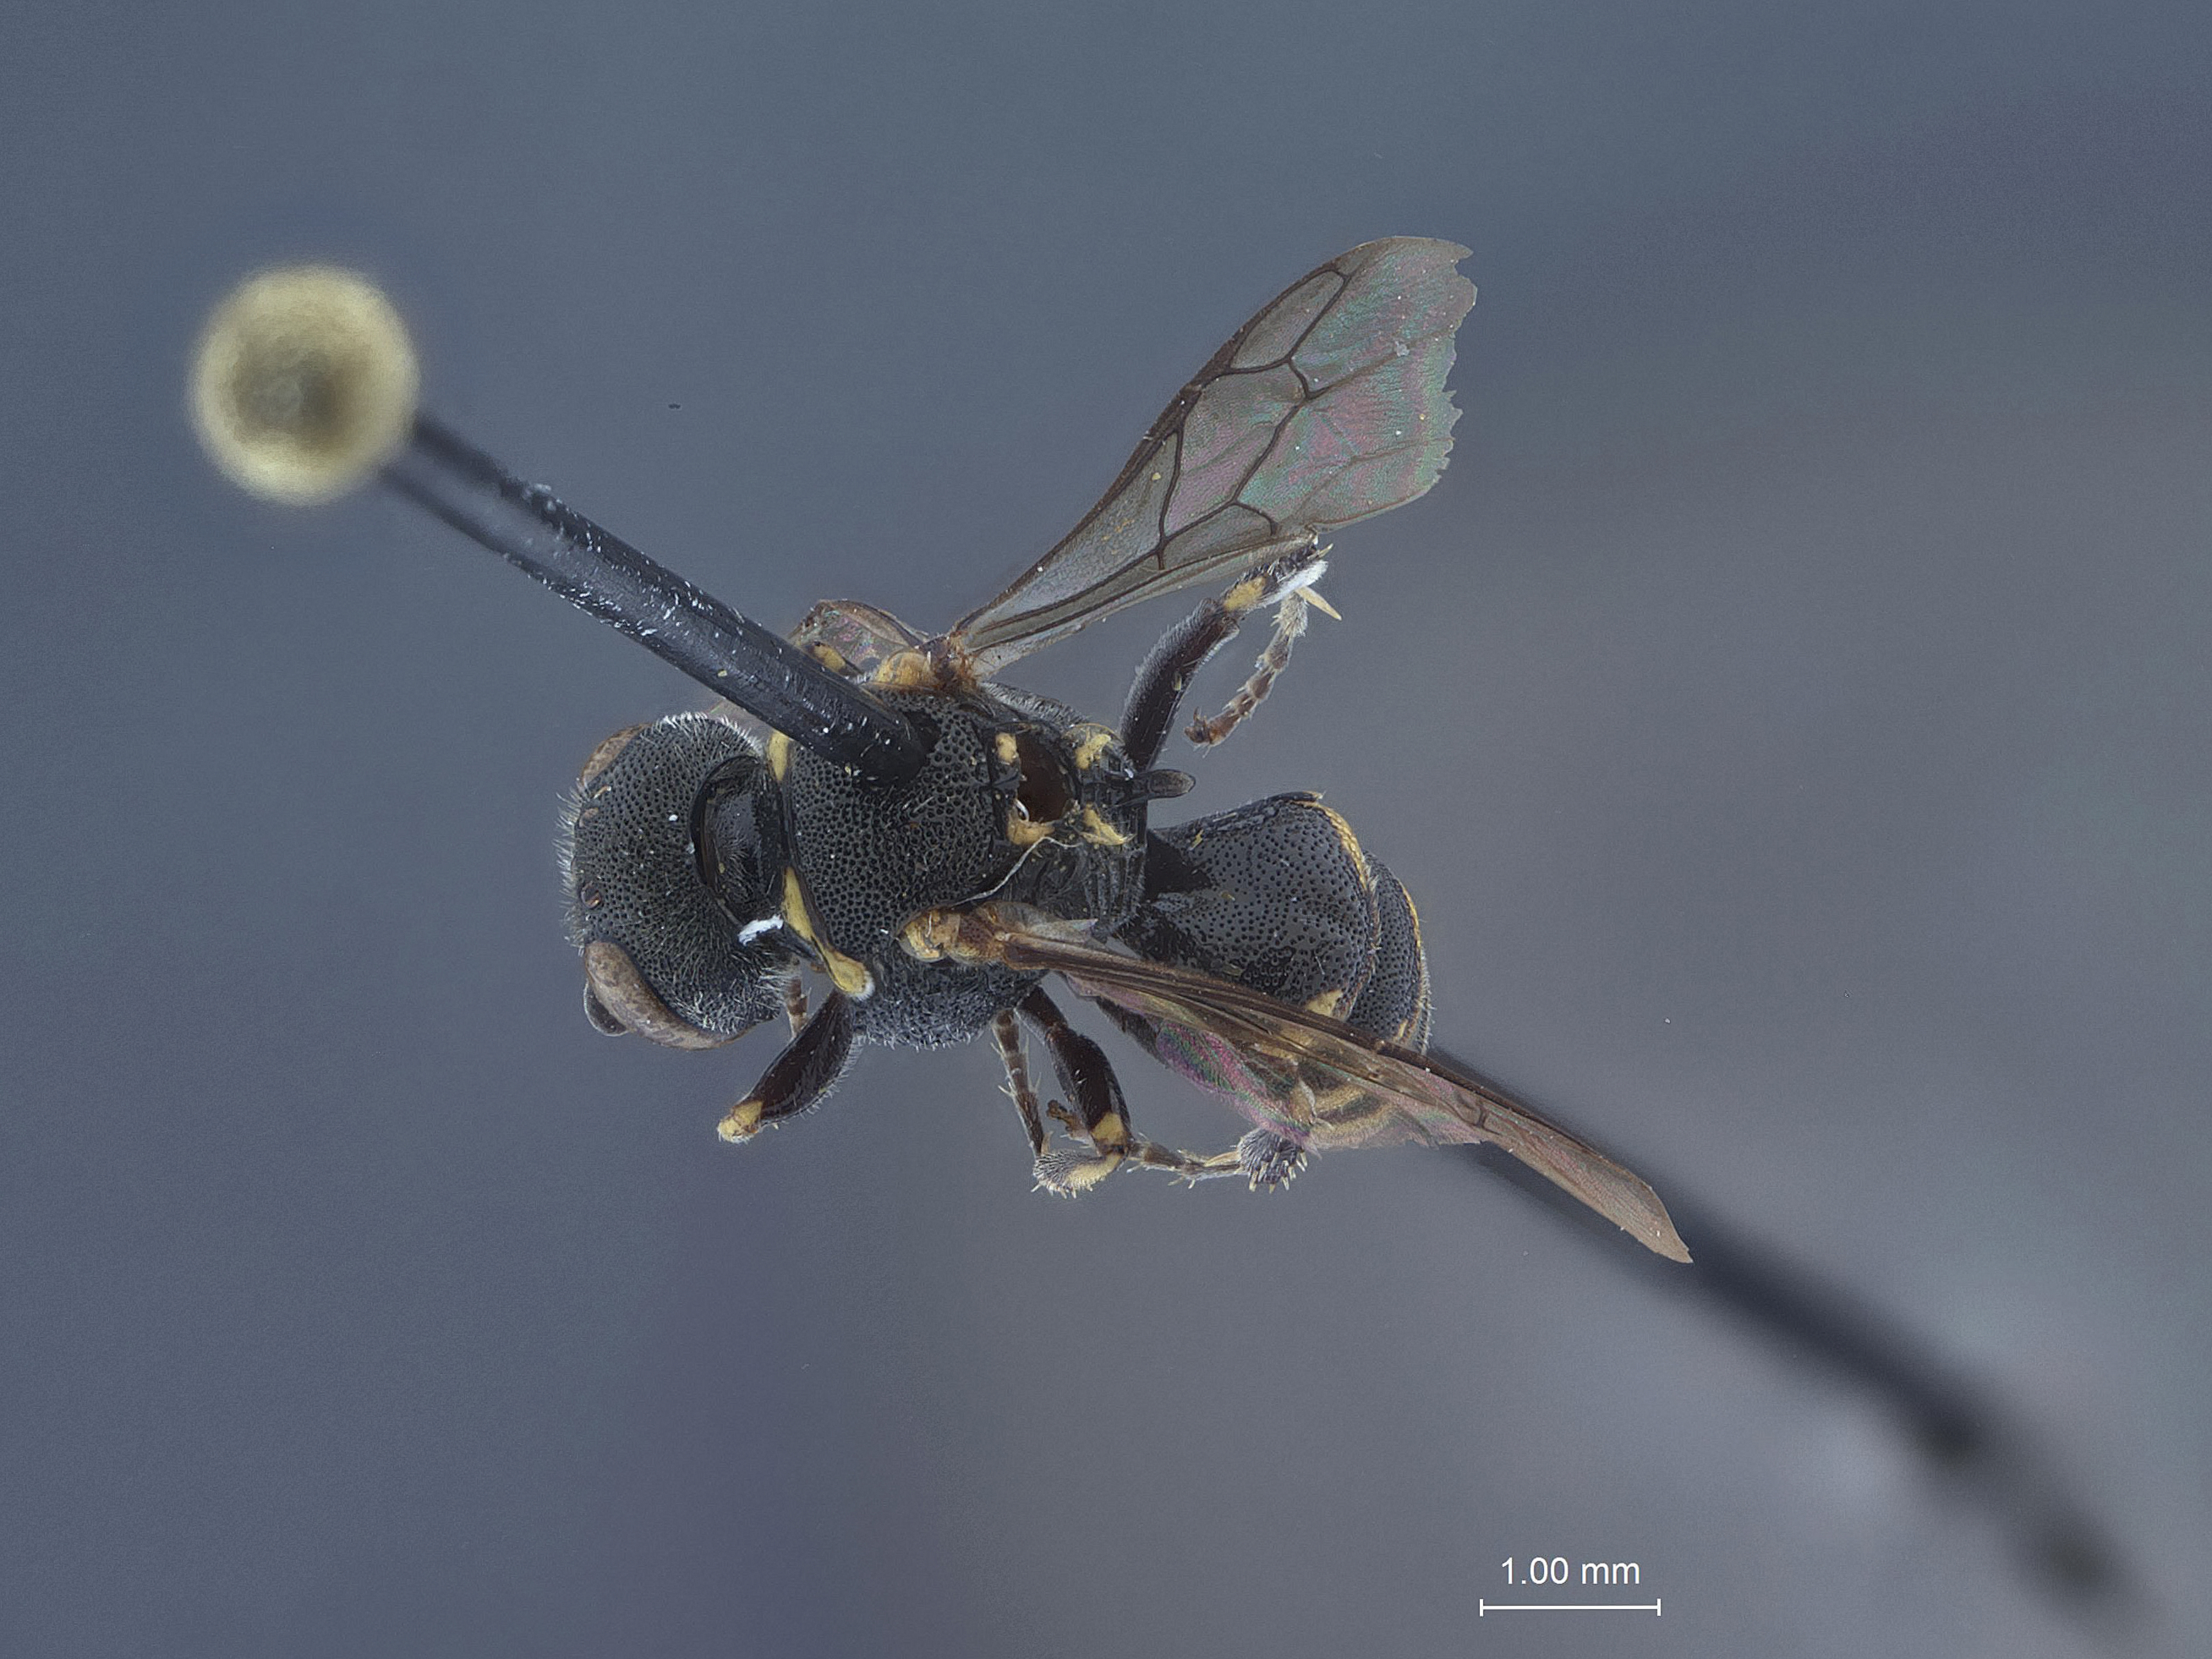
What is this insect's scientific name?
Oxybelus propodealis
